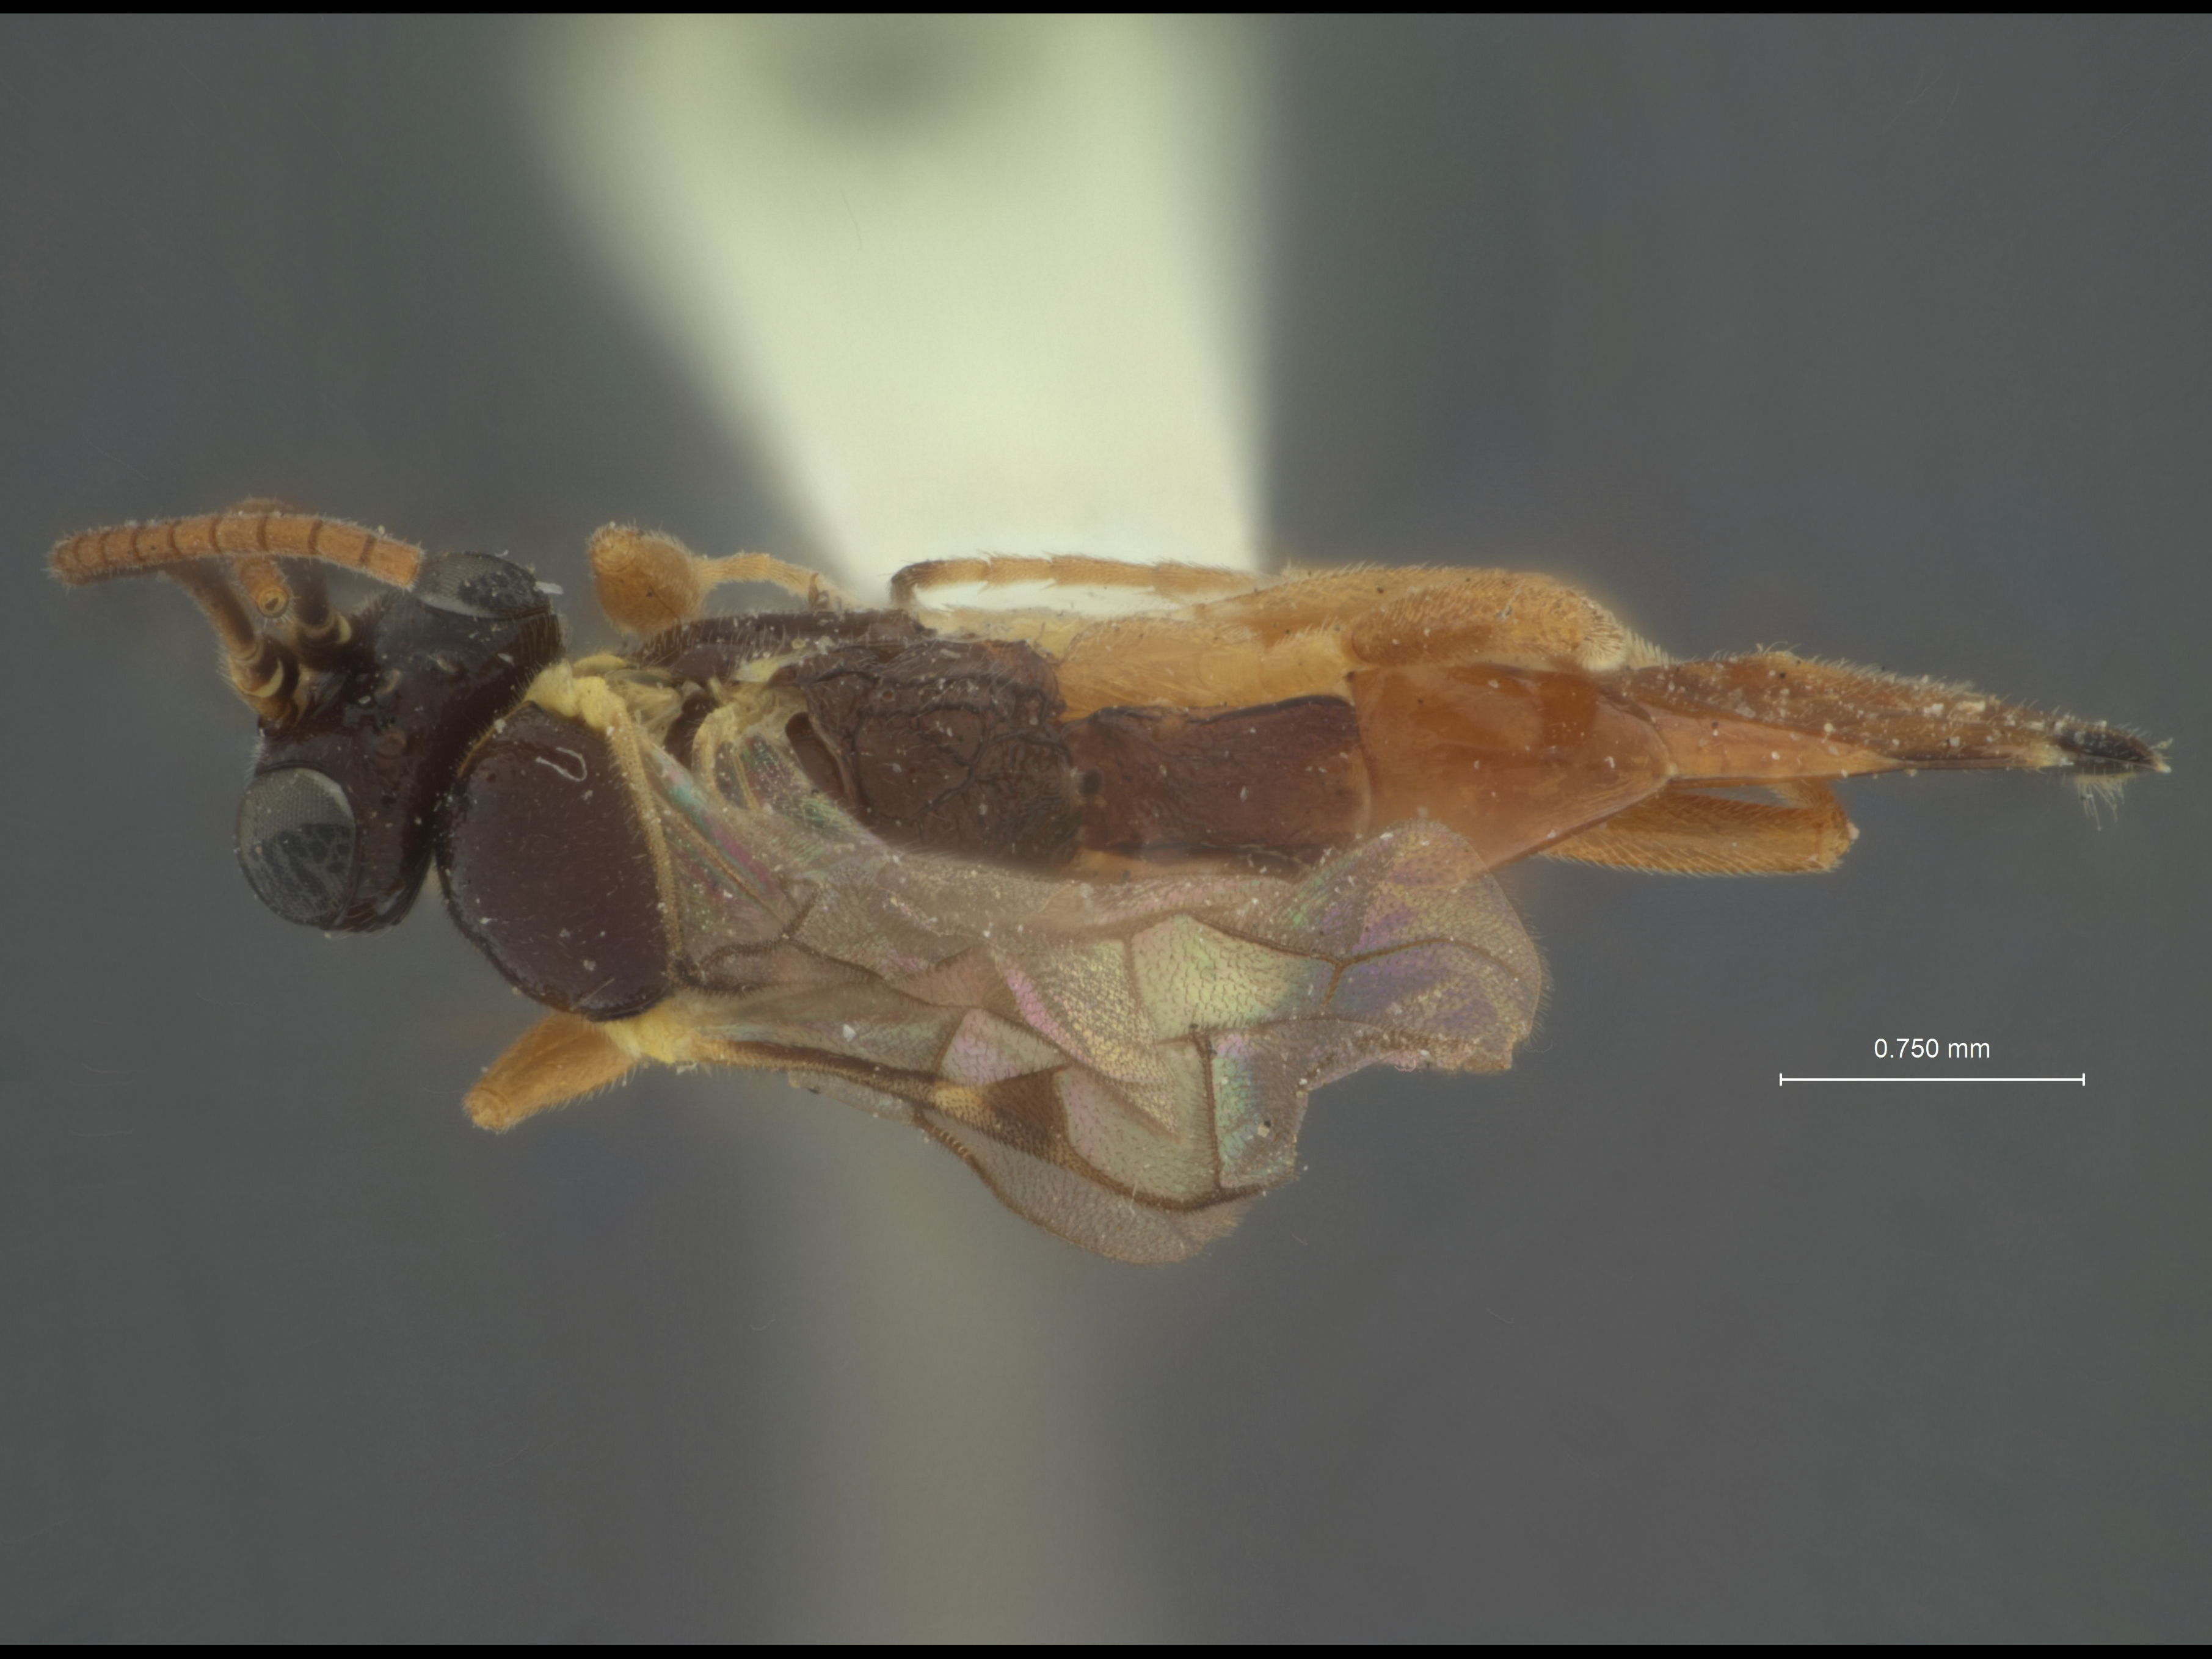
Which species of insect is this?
Trematopygus cultriformis
